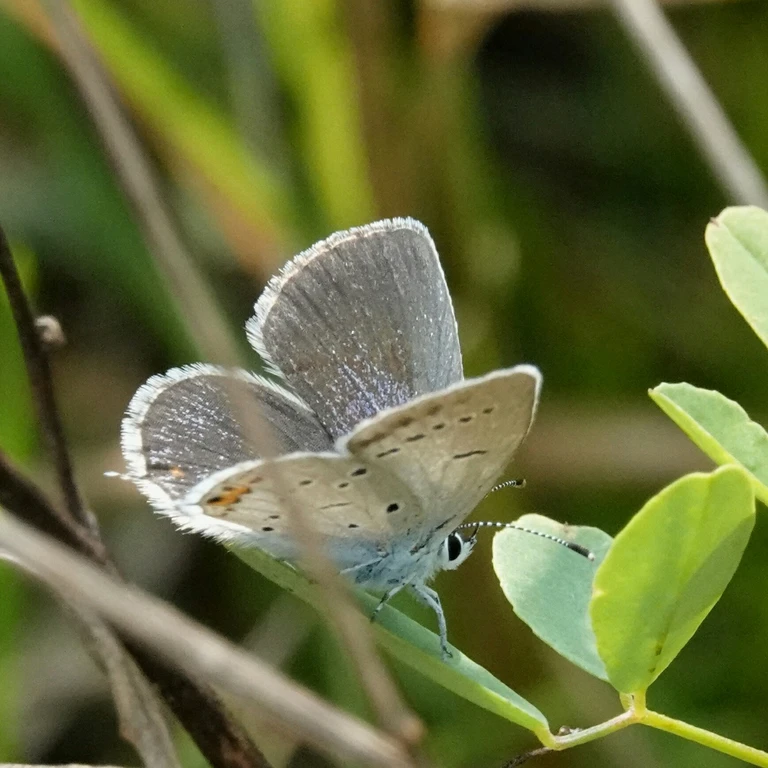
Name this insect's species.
Cupido argiades (also Elkalyce argiades)
